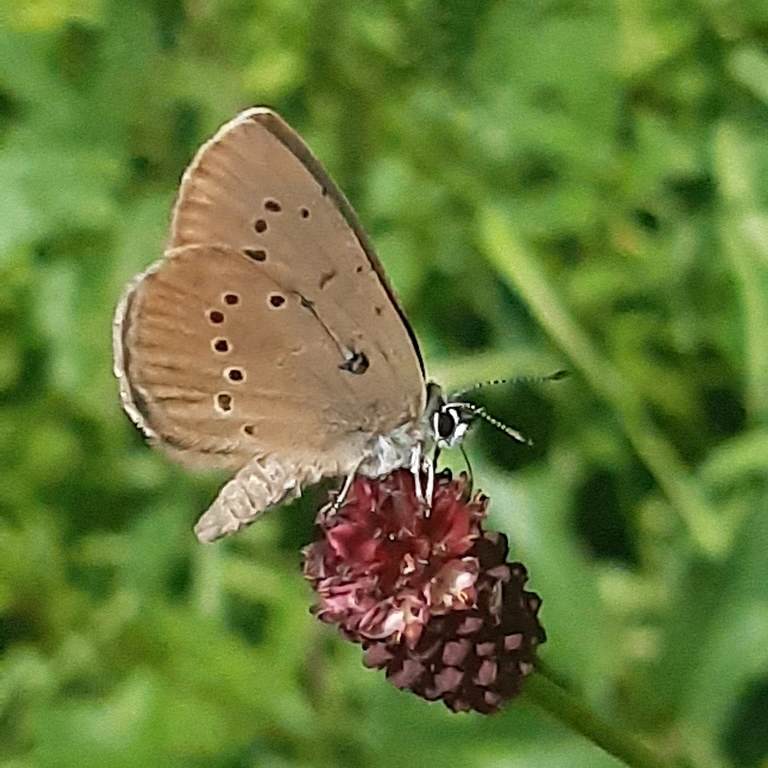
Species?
Phengaris nausithous (also Maculinea nausithous)
